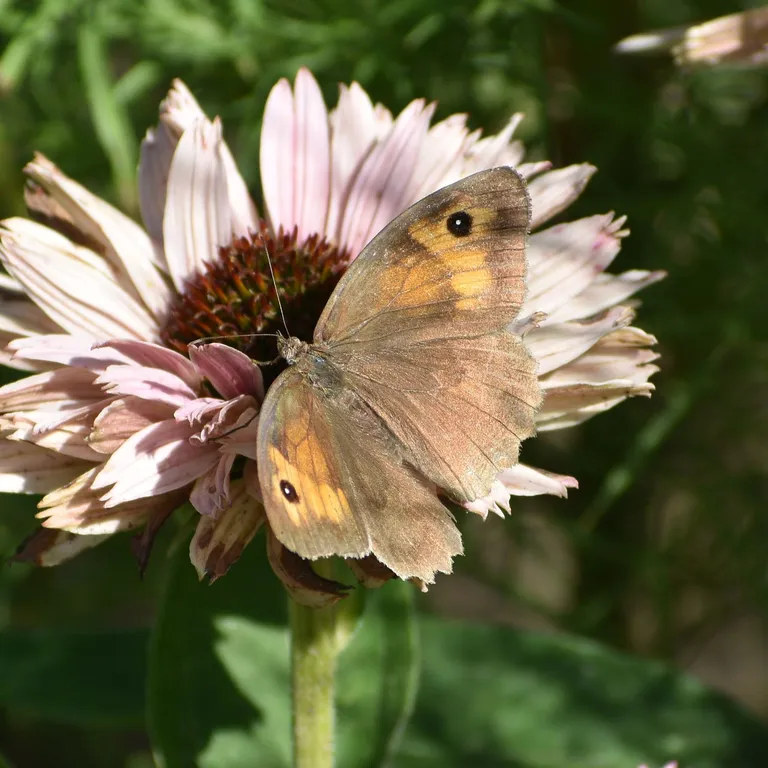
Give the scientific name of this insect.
Maniola jurtina
